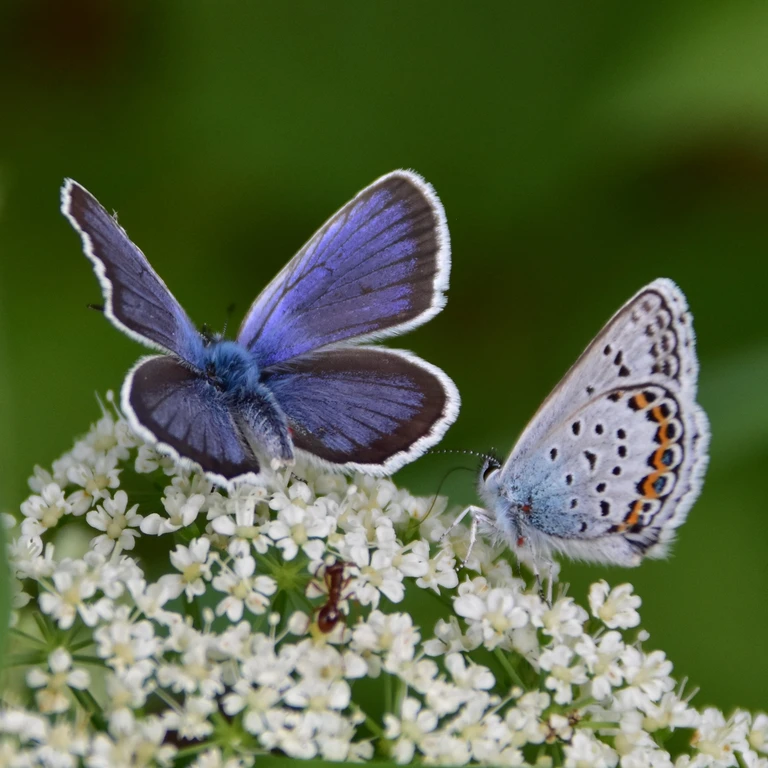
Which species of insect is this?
Plebejus argus
